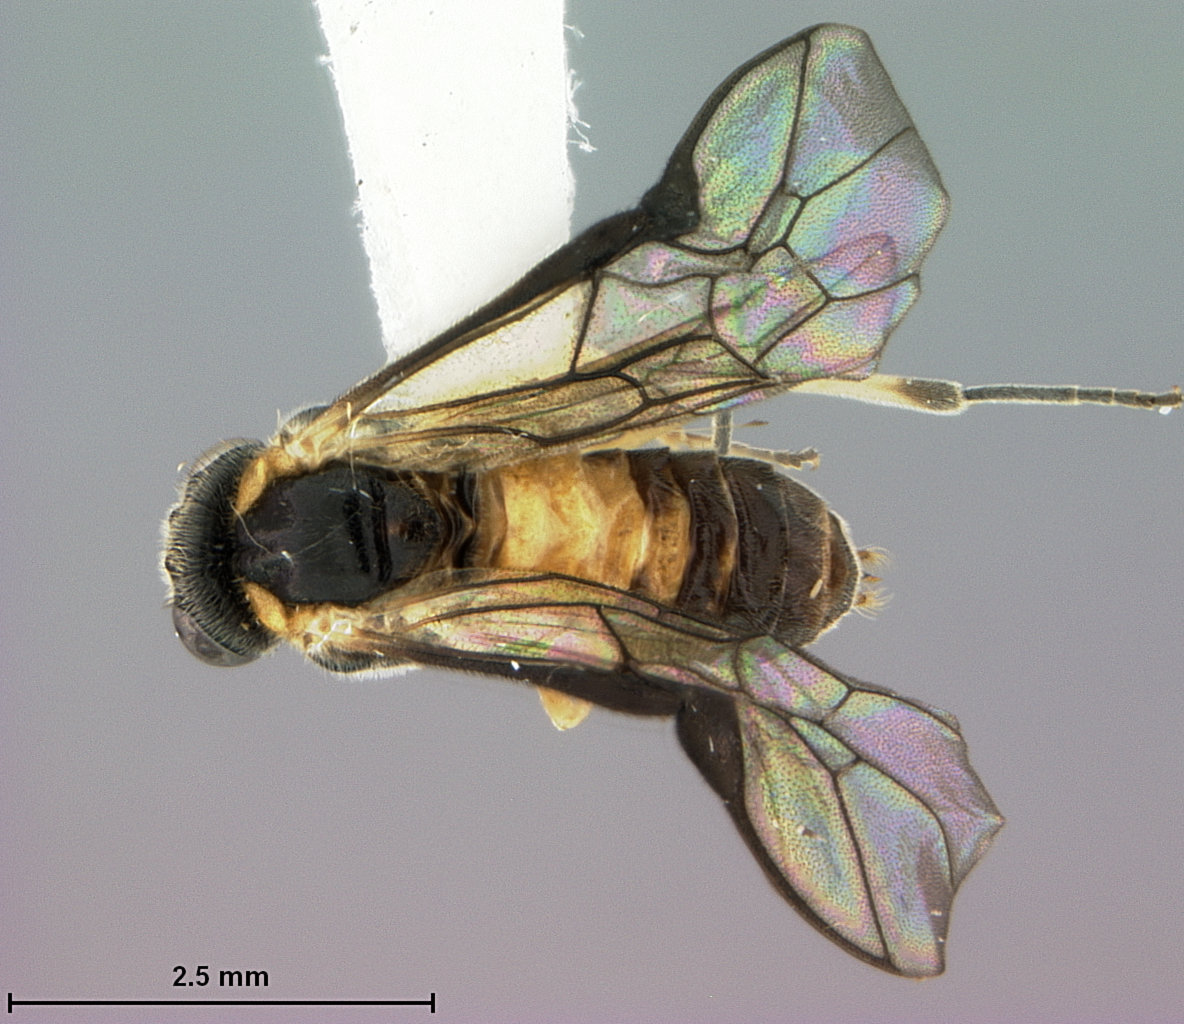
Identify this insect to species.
Acordulecera gisselli
